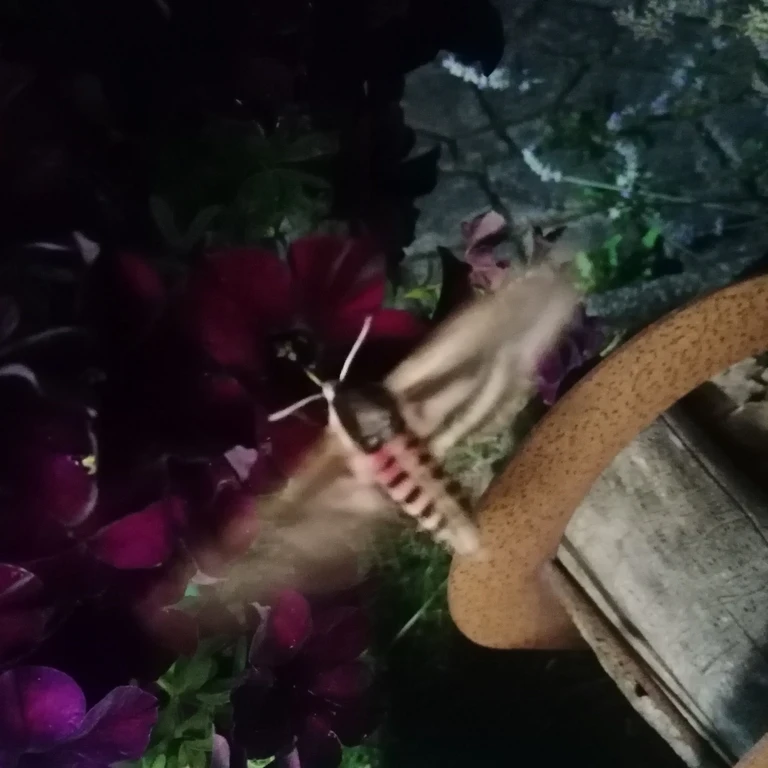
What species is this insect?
Sphinx ligustri
